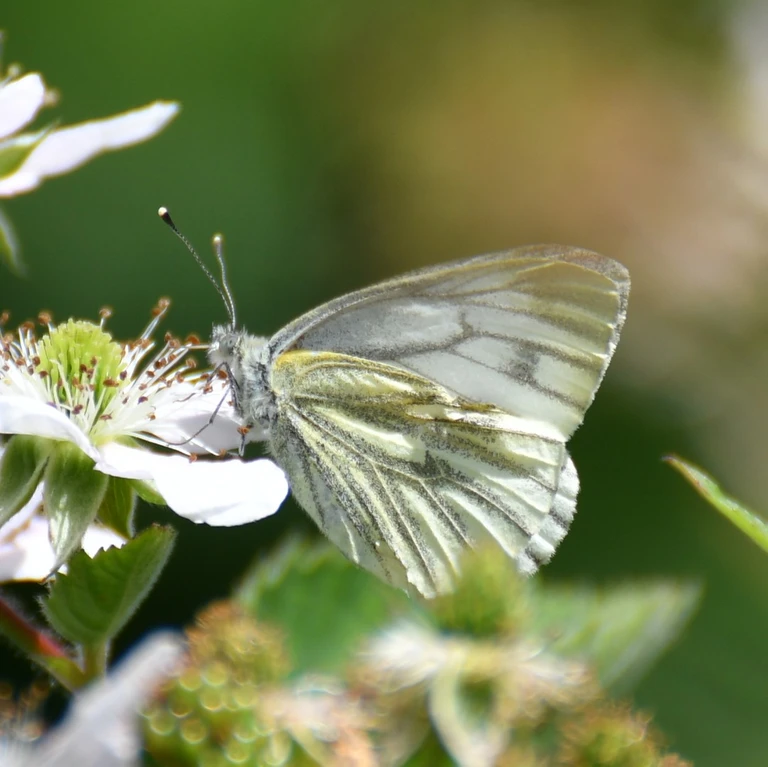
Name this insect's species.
Pieris napi
